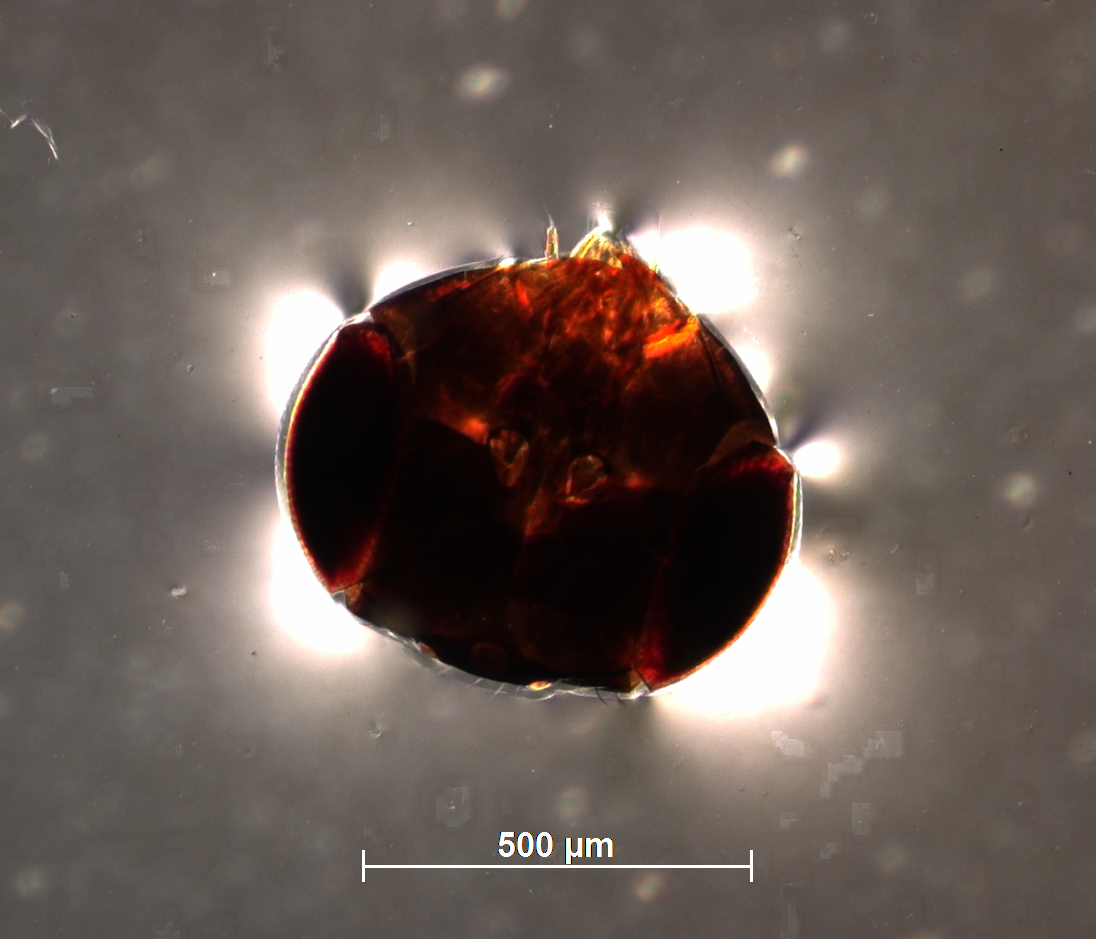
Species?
Tetrastichus satpurensis
